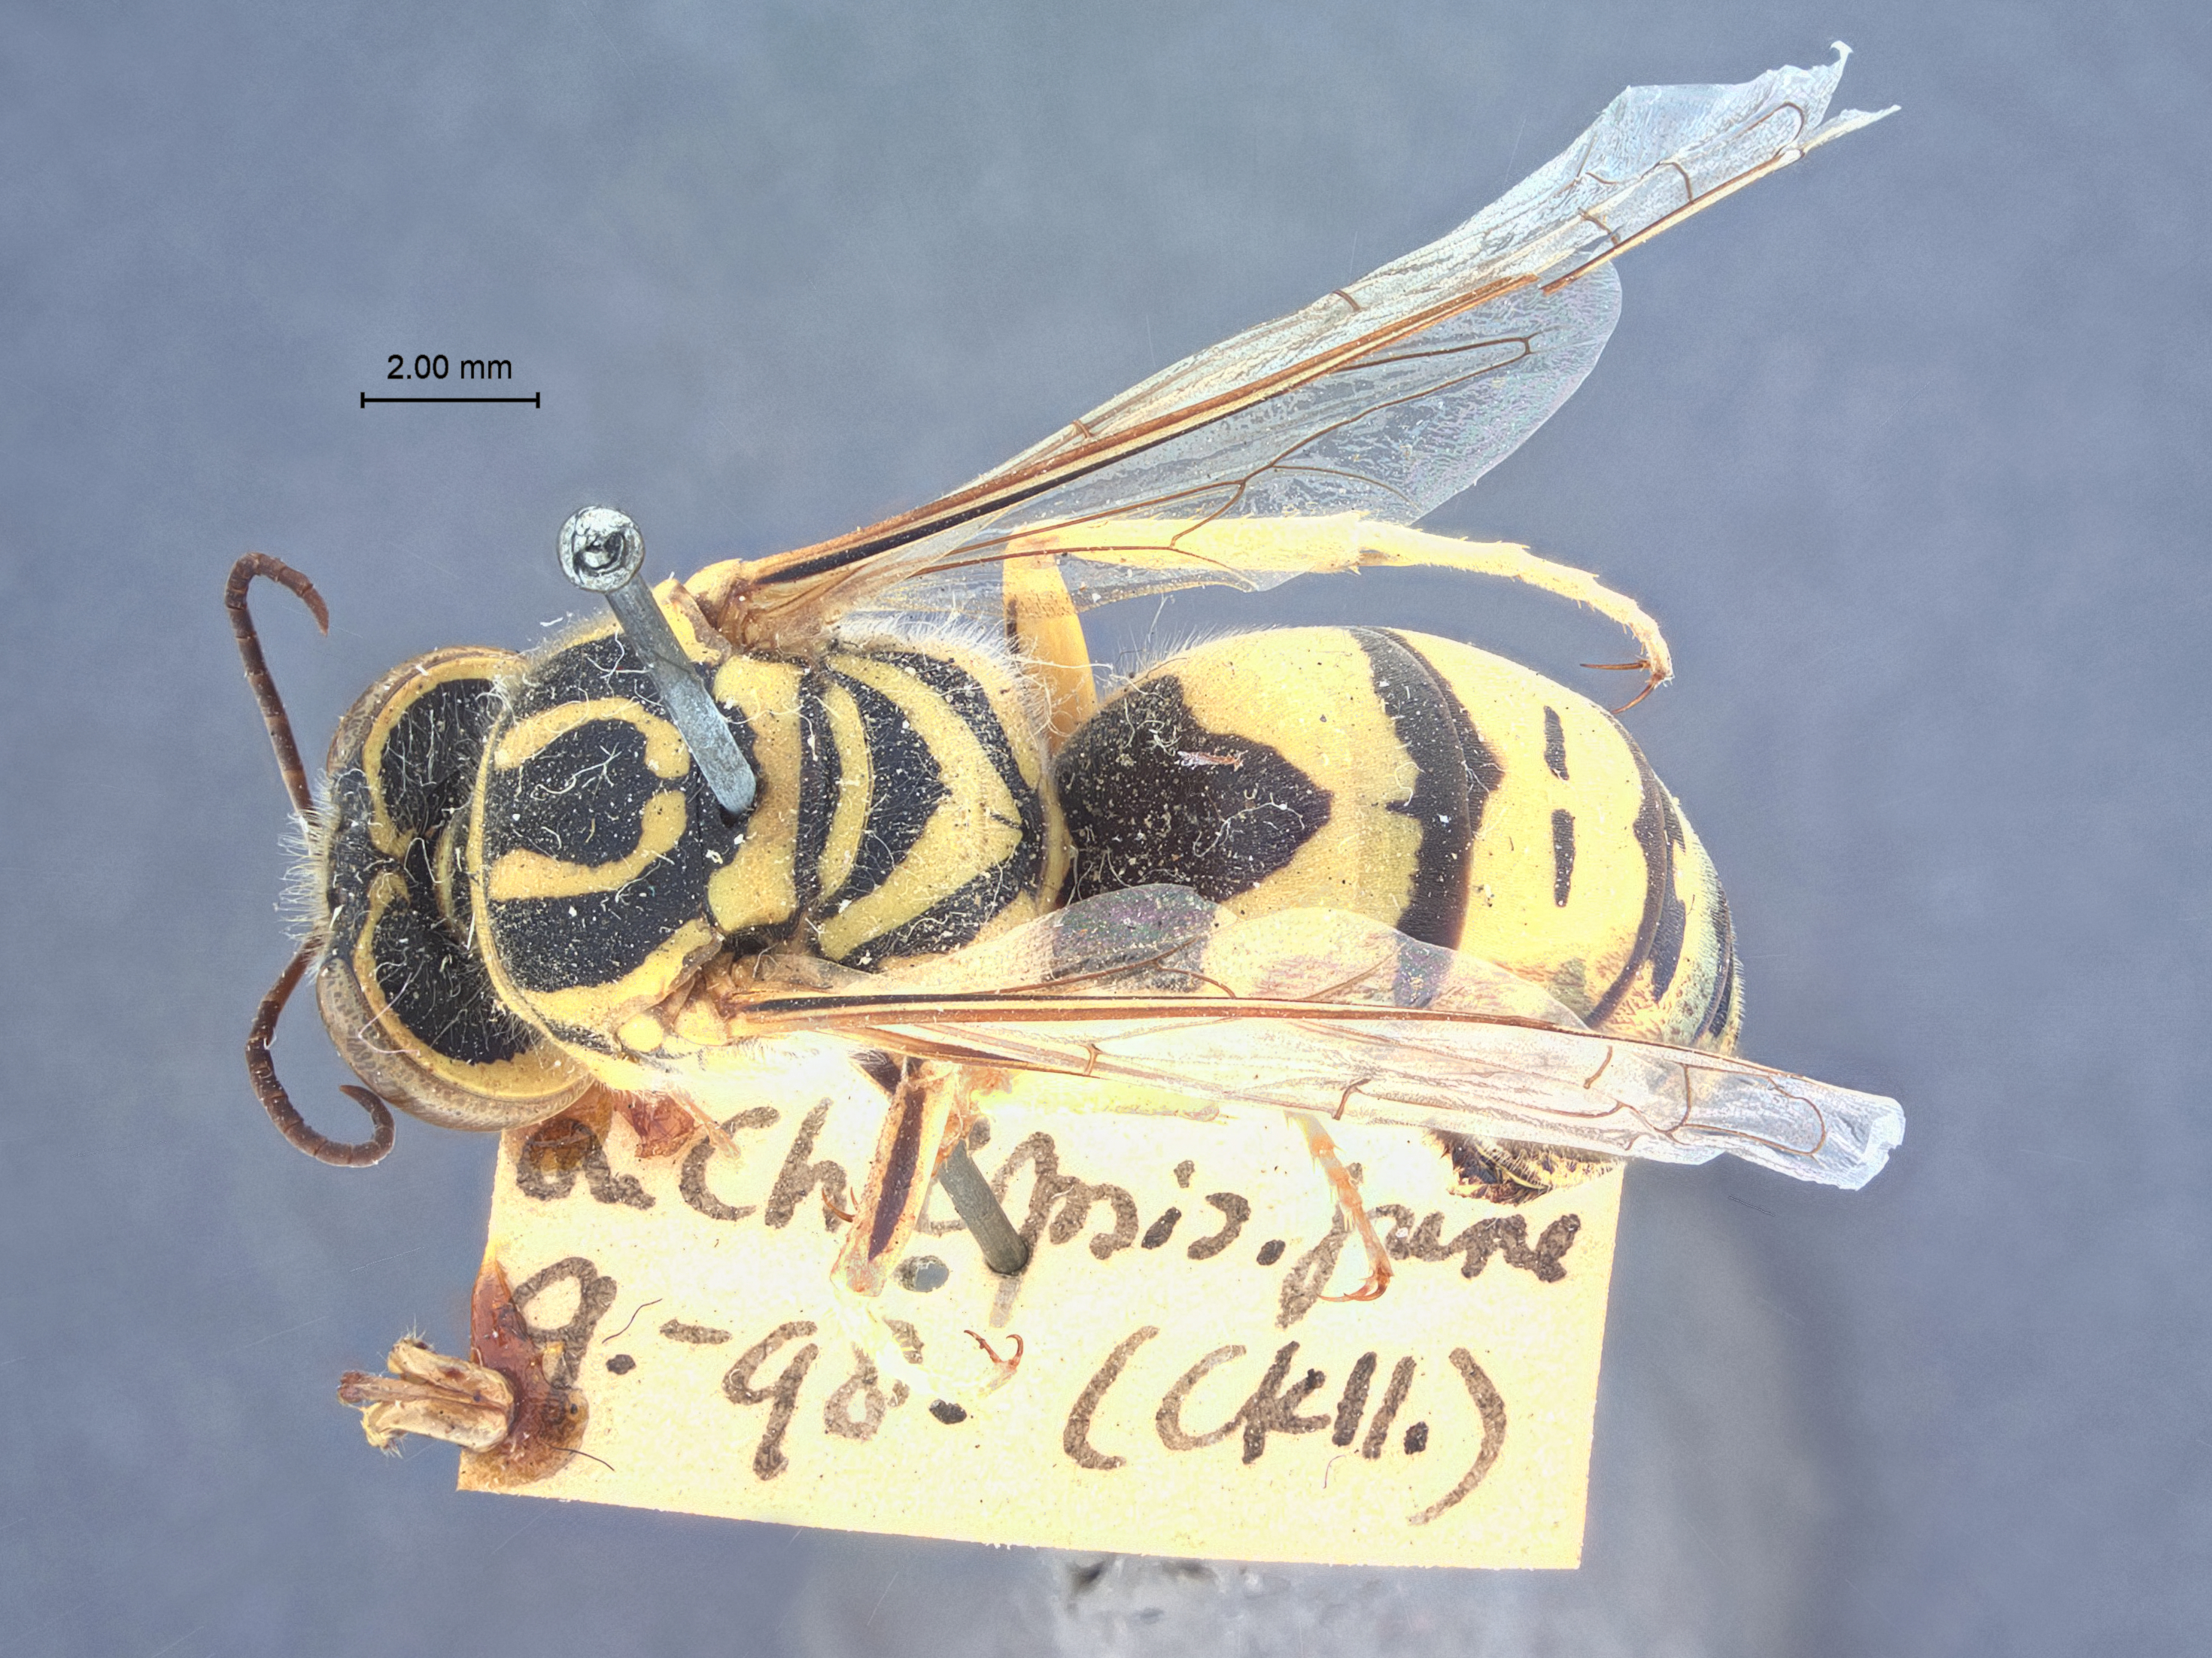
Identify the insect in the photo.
Stictiella callista
